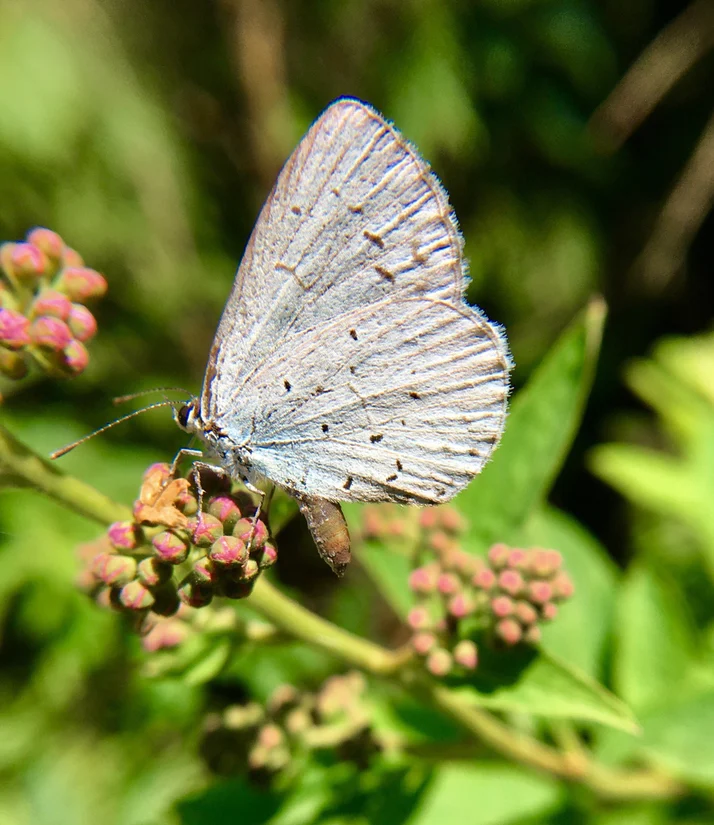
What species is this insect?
Celastrina argiolus
